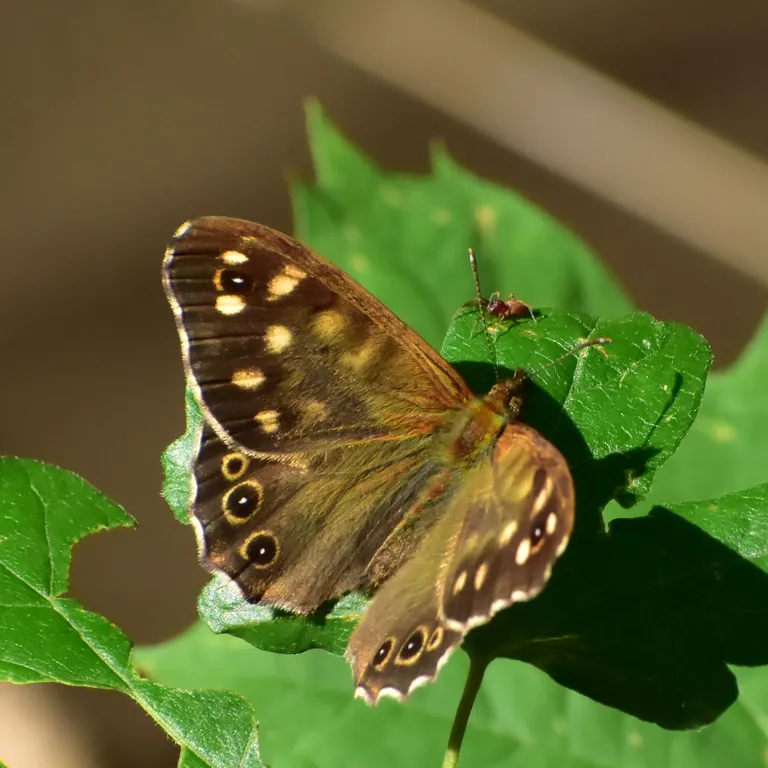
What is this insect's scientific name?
Pararge aegeria
